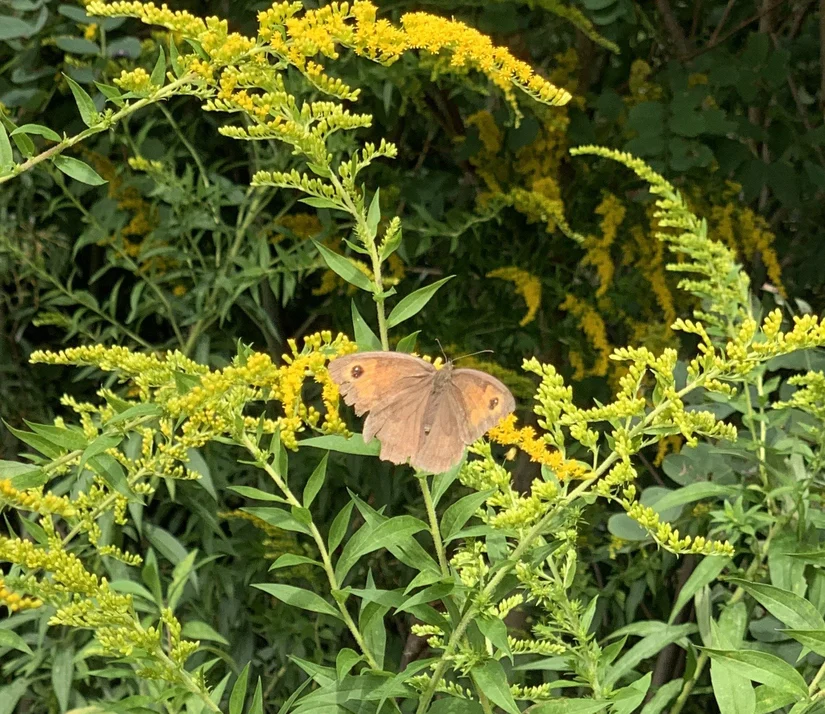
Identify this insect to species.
Maniola jurtina
